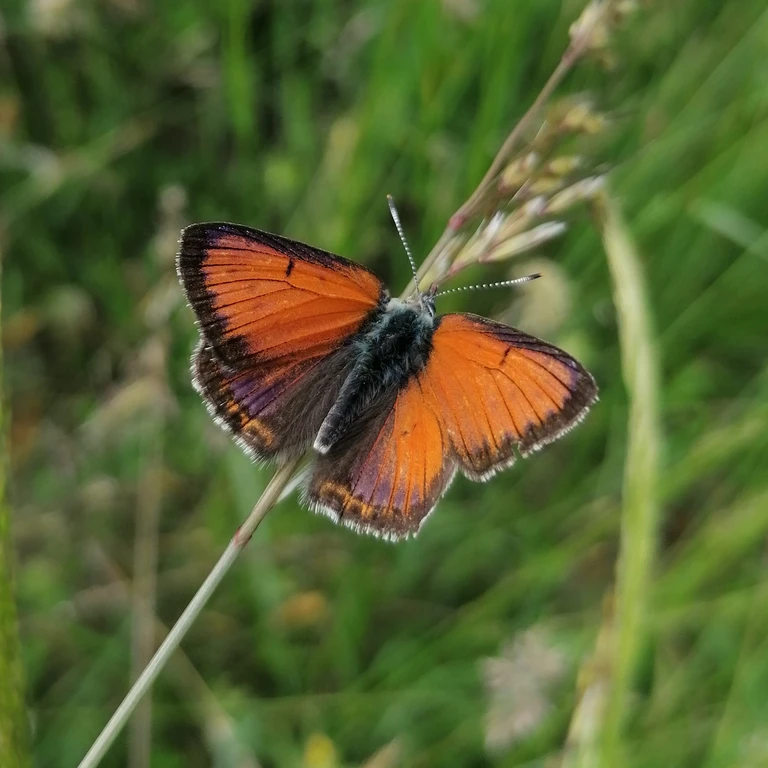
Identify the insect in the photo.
Lycaena hippothoe (also Palaeochrysophanus hippothoe)
